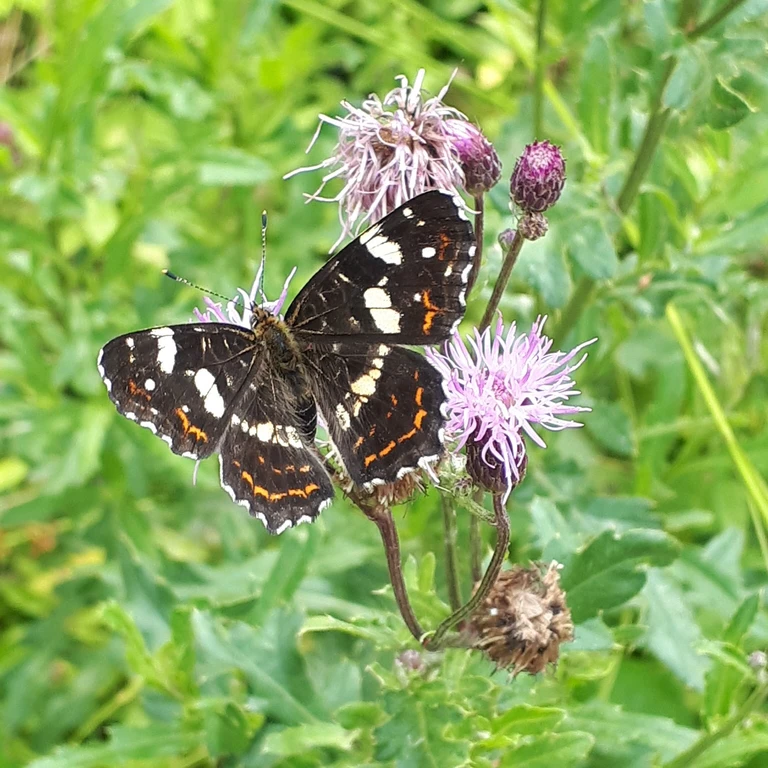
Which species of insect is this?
Araschnia levana
